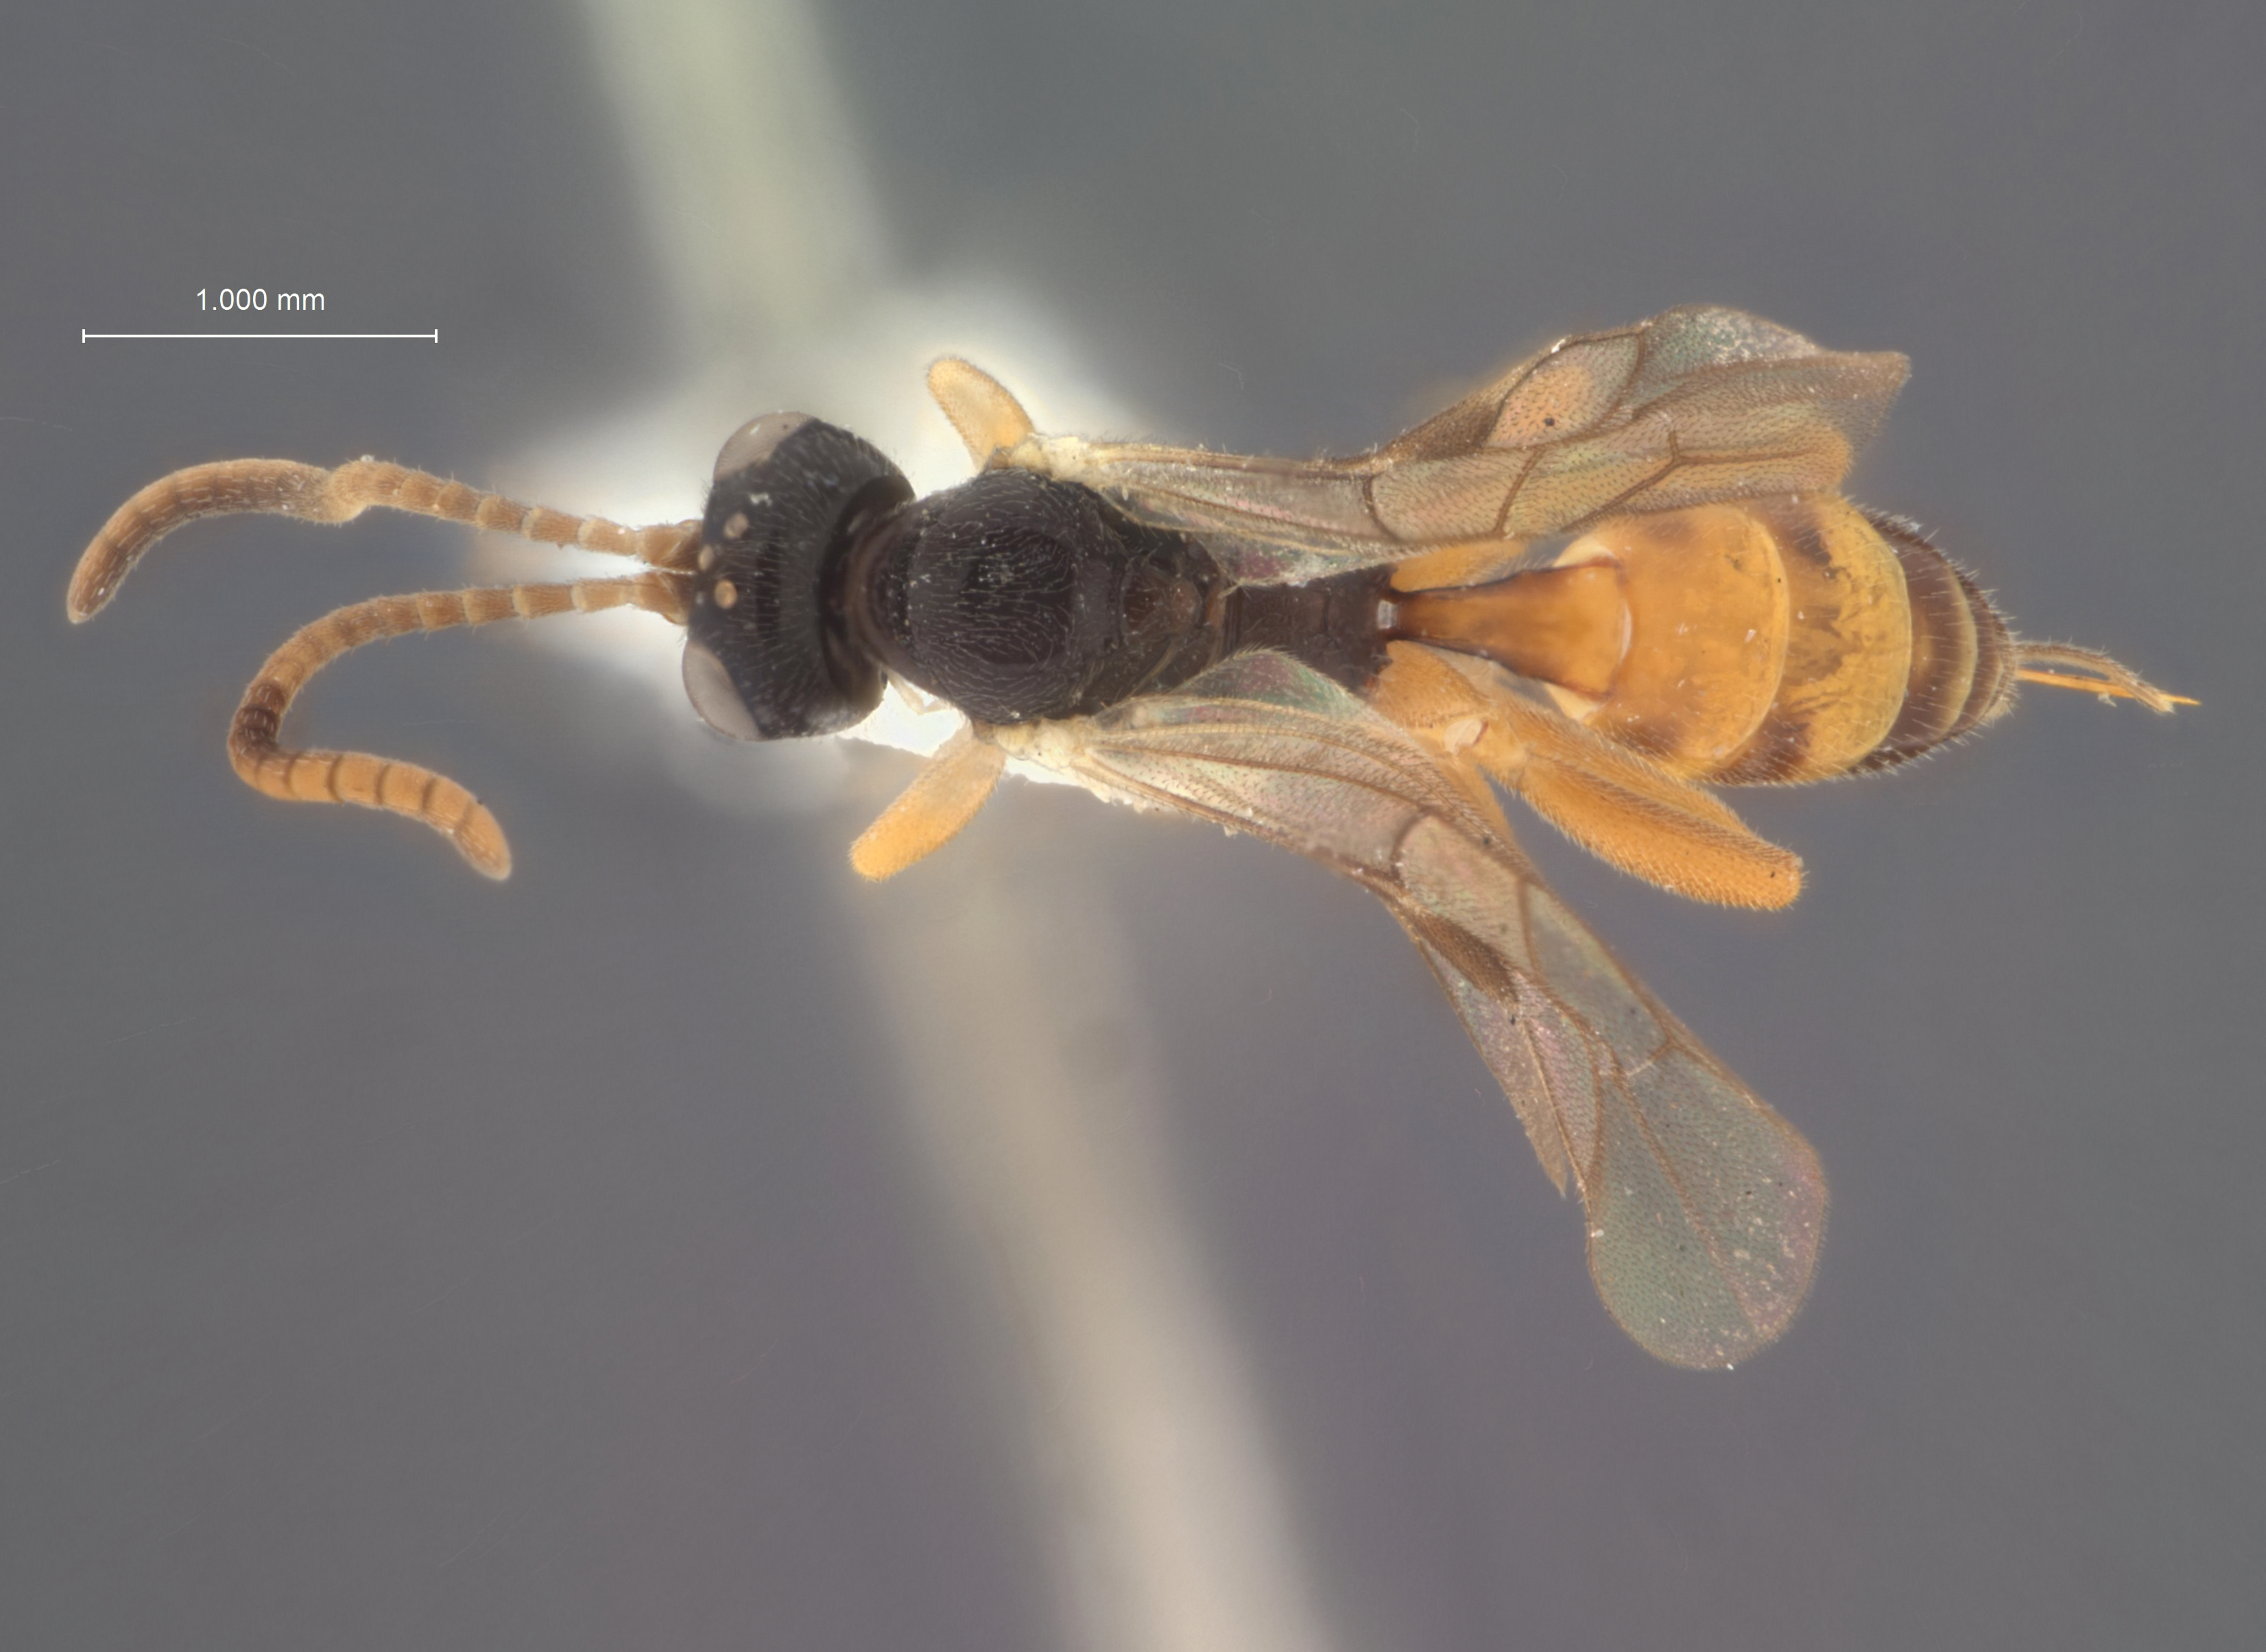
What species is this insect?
Pezoporus tenthredinarum
